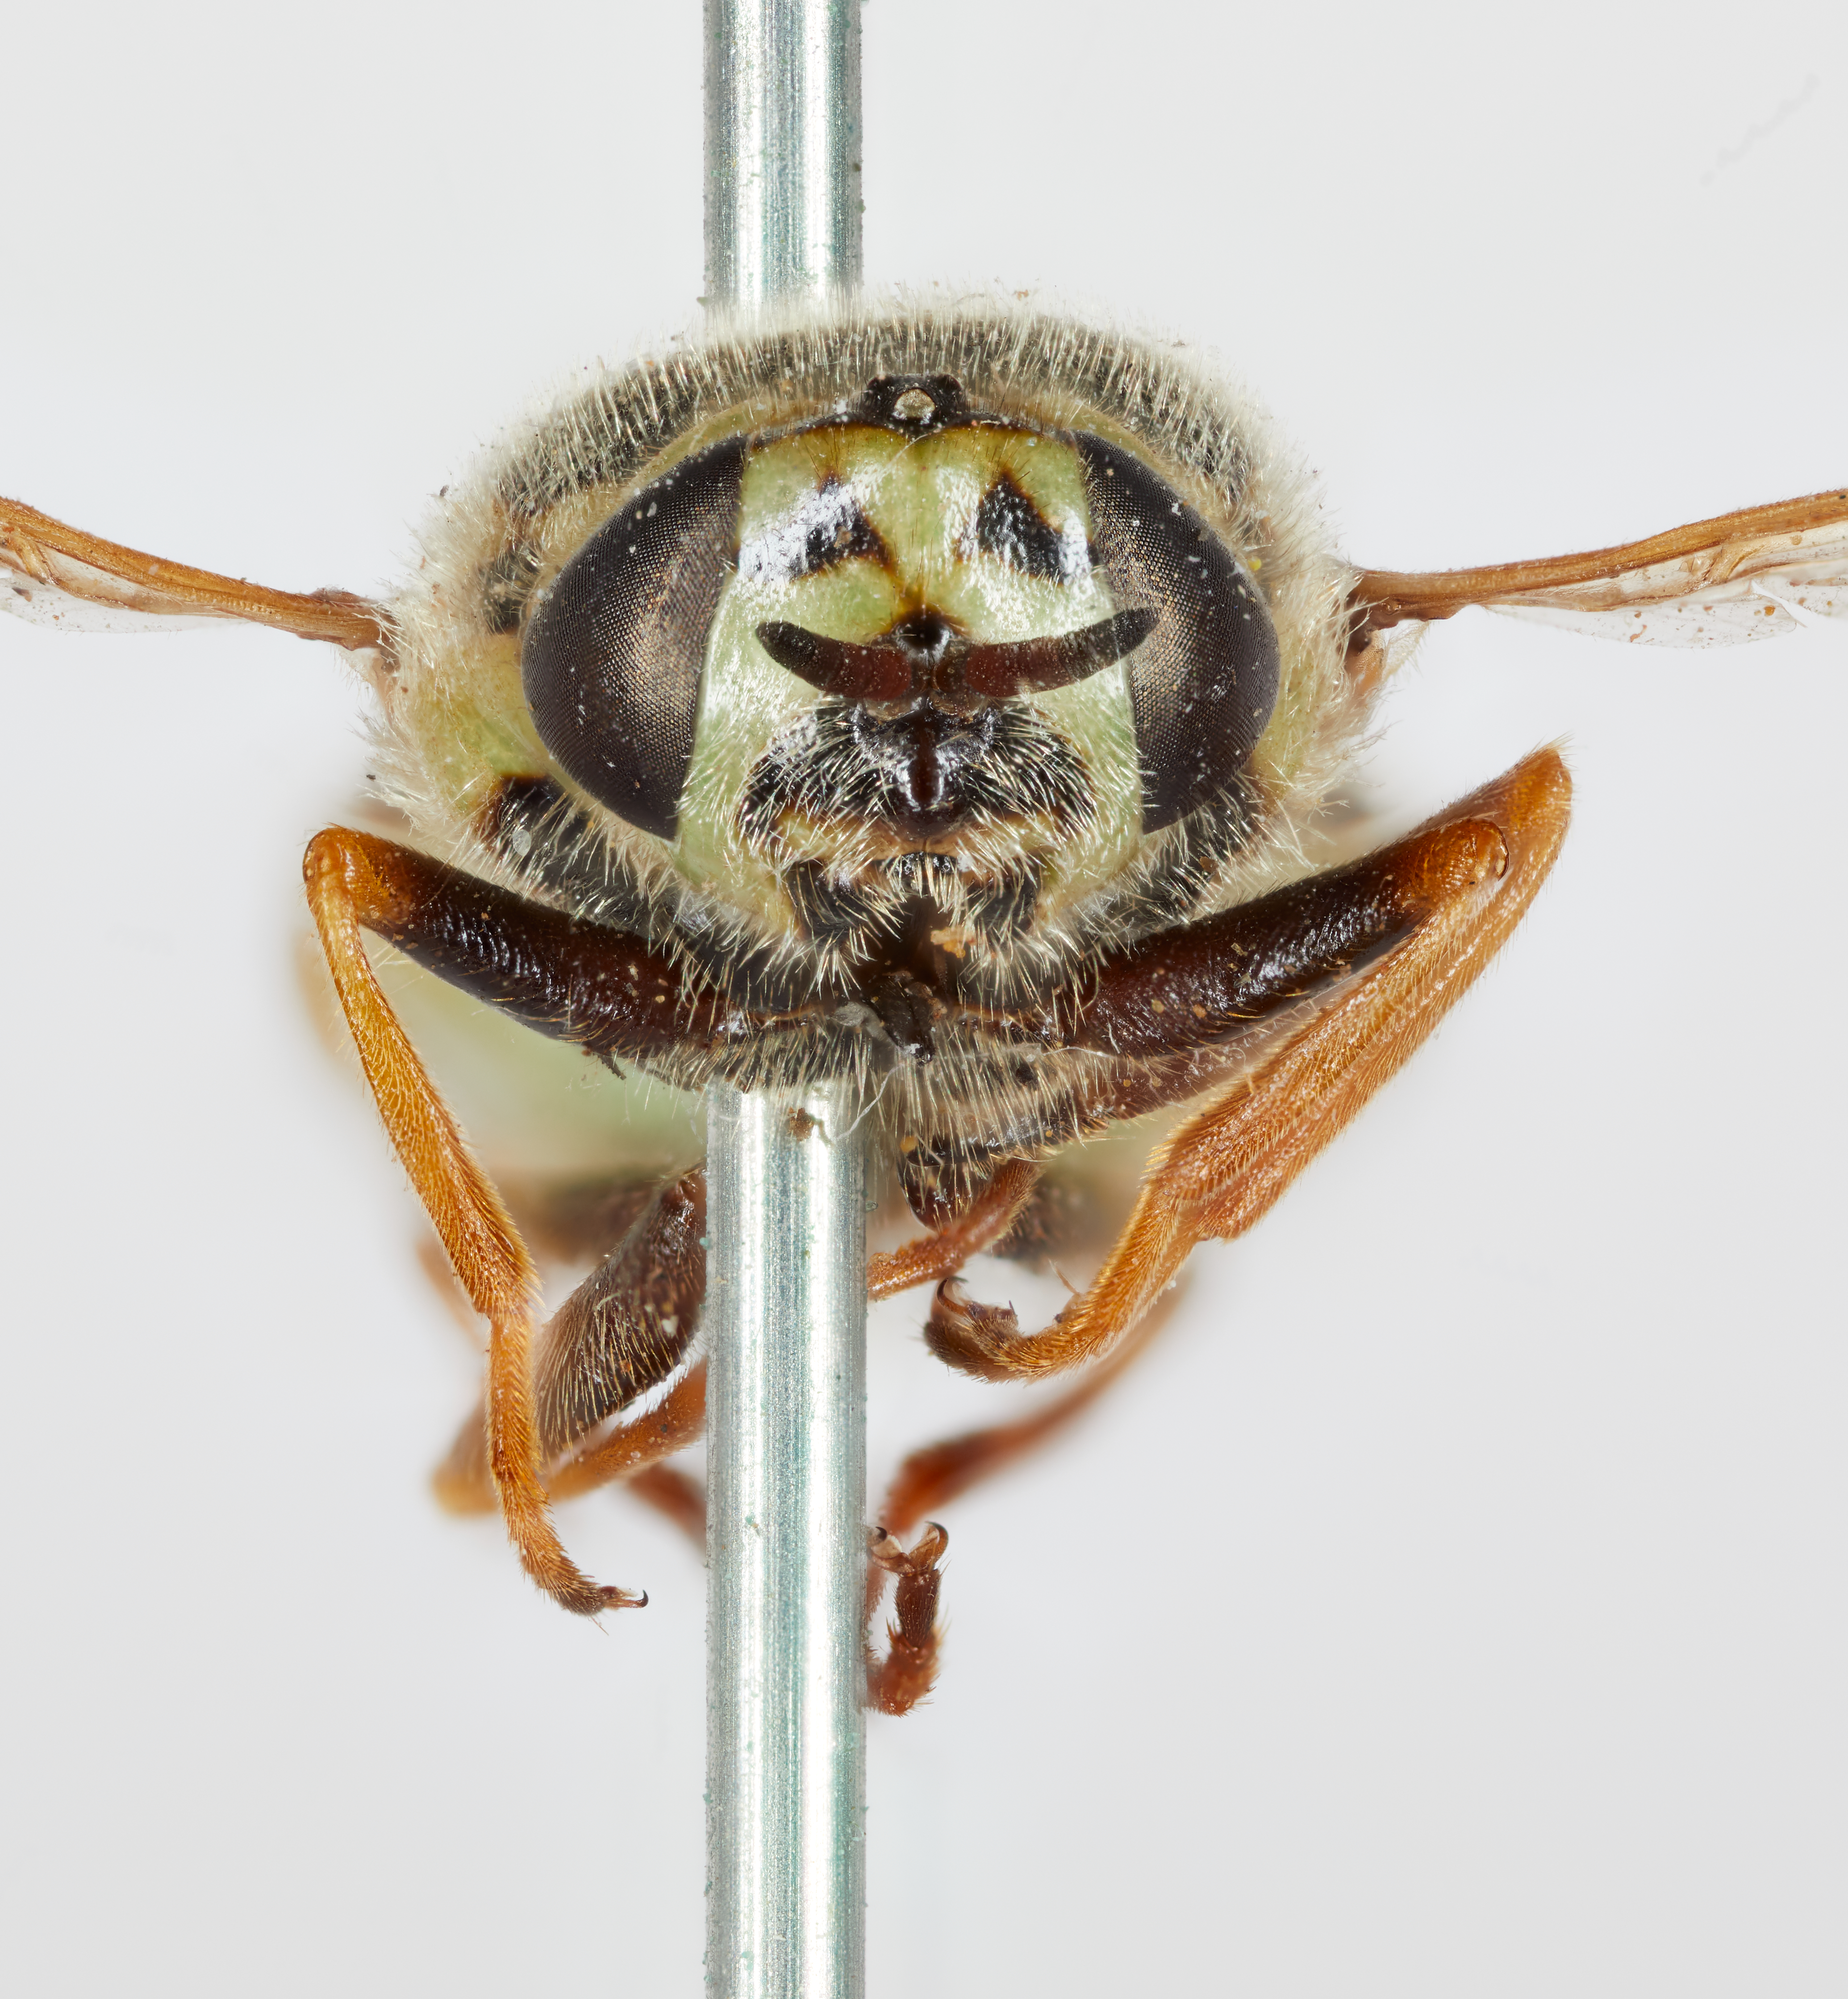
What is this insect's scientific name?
Odontomyia texasiana
